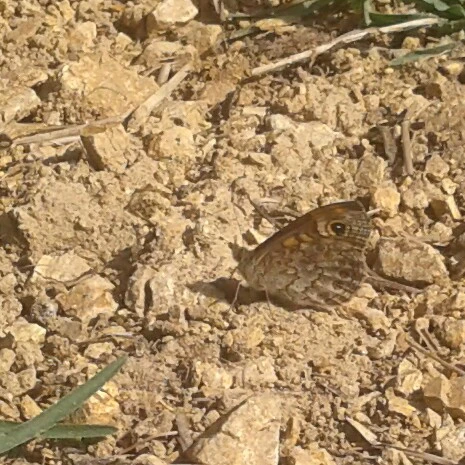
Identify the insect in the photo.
Lasiommata megera (also Pararge megera)
